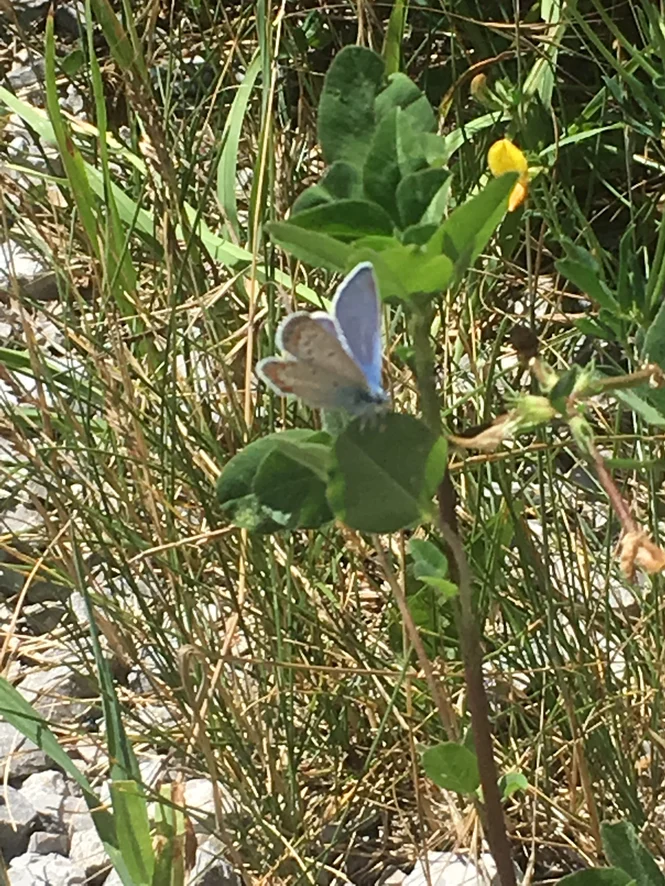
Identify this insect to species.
Cupido argiades (also Elkalyce argiades)
